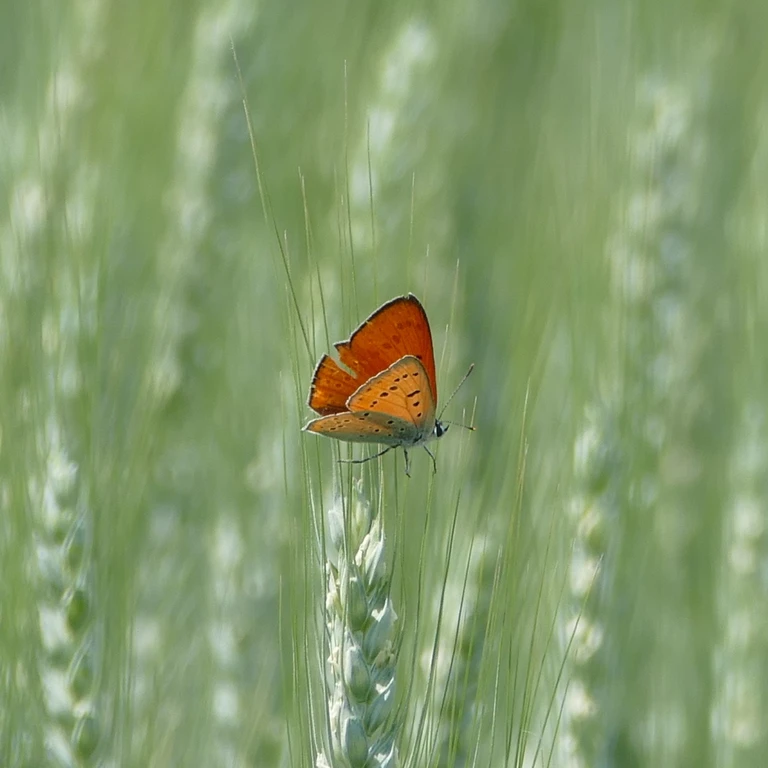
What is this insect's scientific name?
Lycaena dispar
